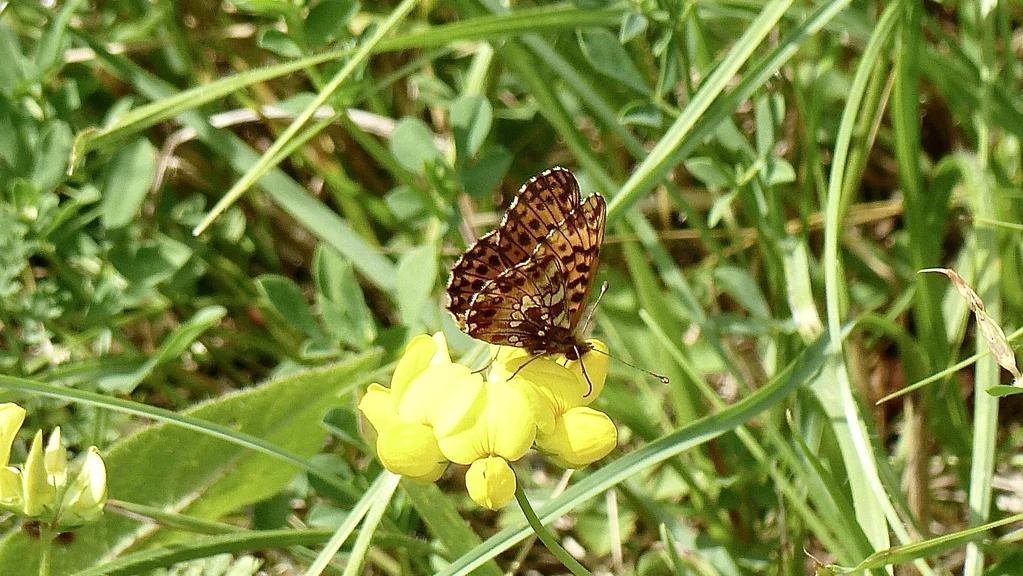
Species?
Boloria dia
